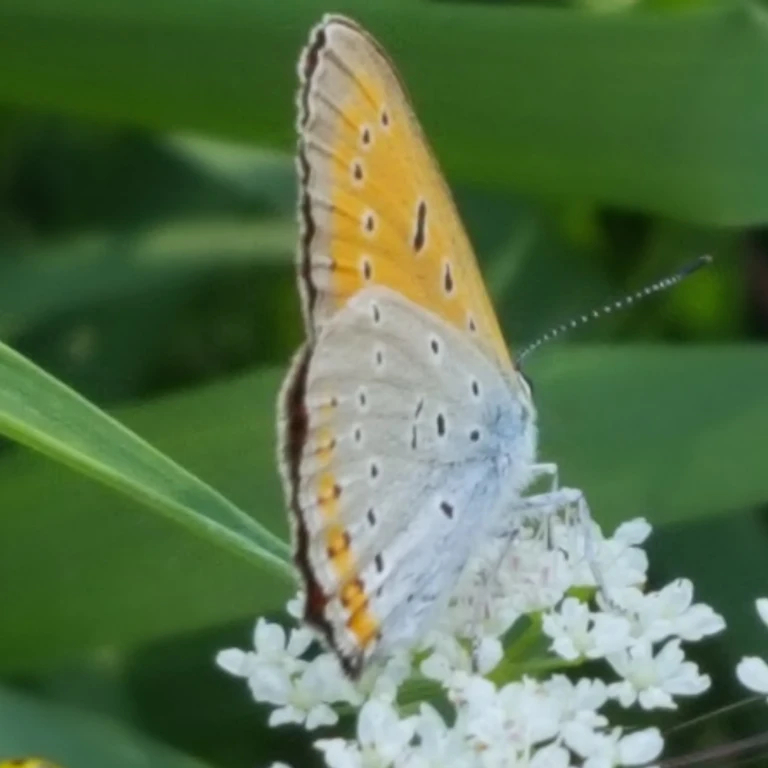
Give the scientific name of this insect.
Lycaena dispar
